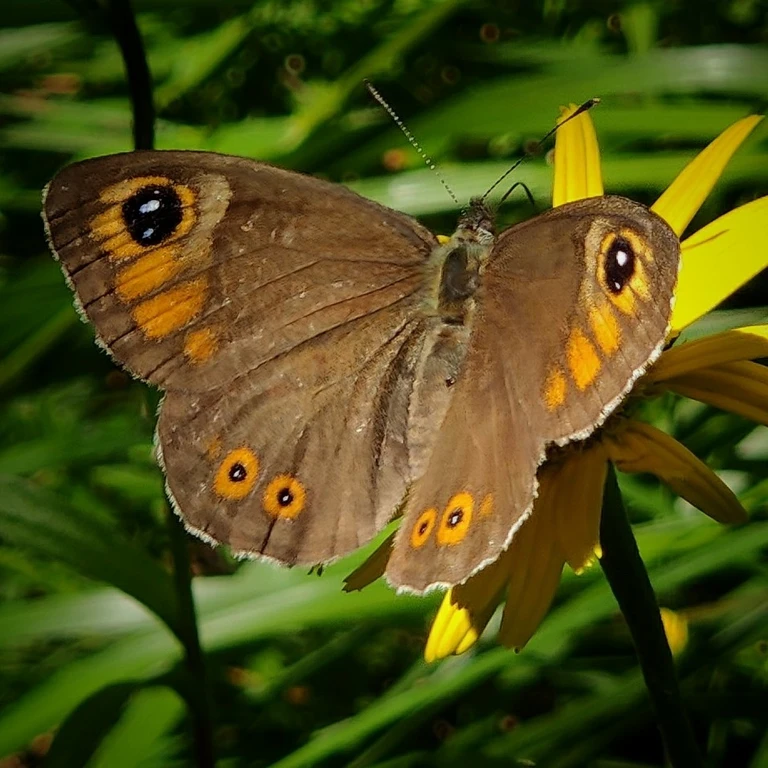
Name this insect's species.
Lasiommata maera (also Pararge maera)
